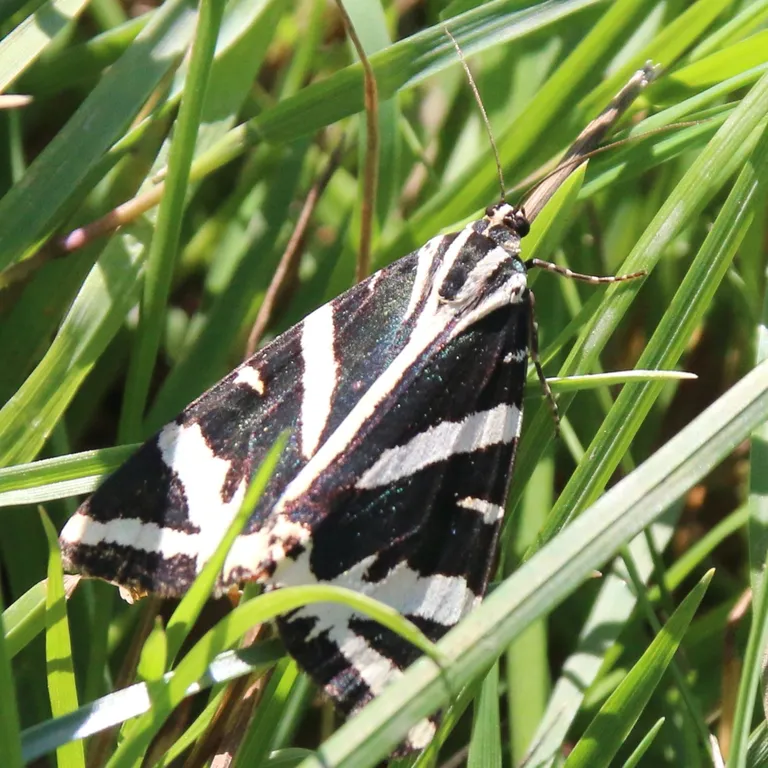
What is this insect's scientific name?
Euplagia quadripunctaria
